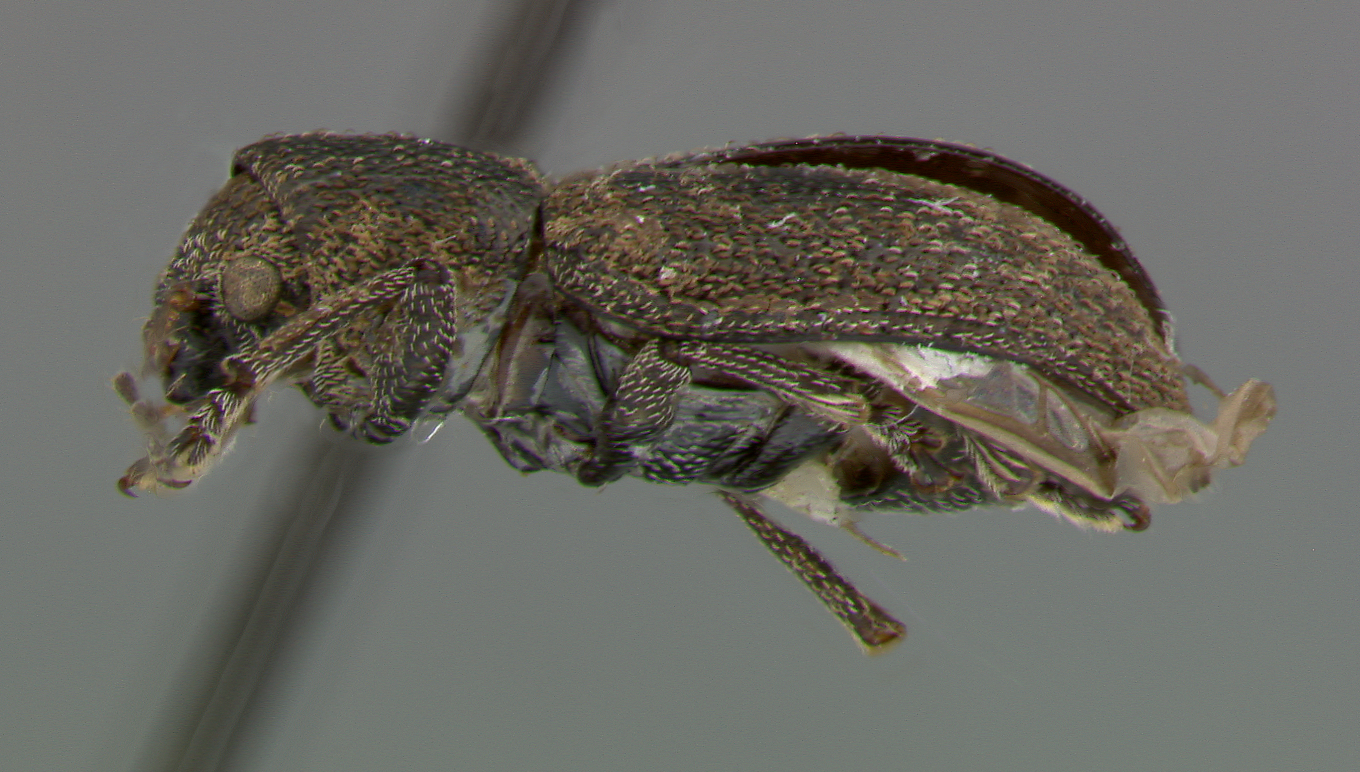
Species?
Myochrous jamaicensis
